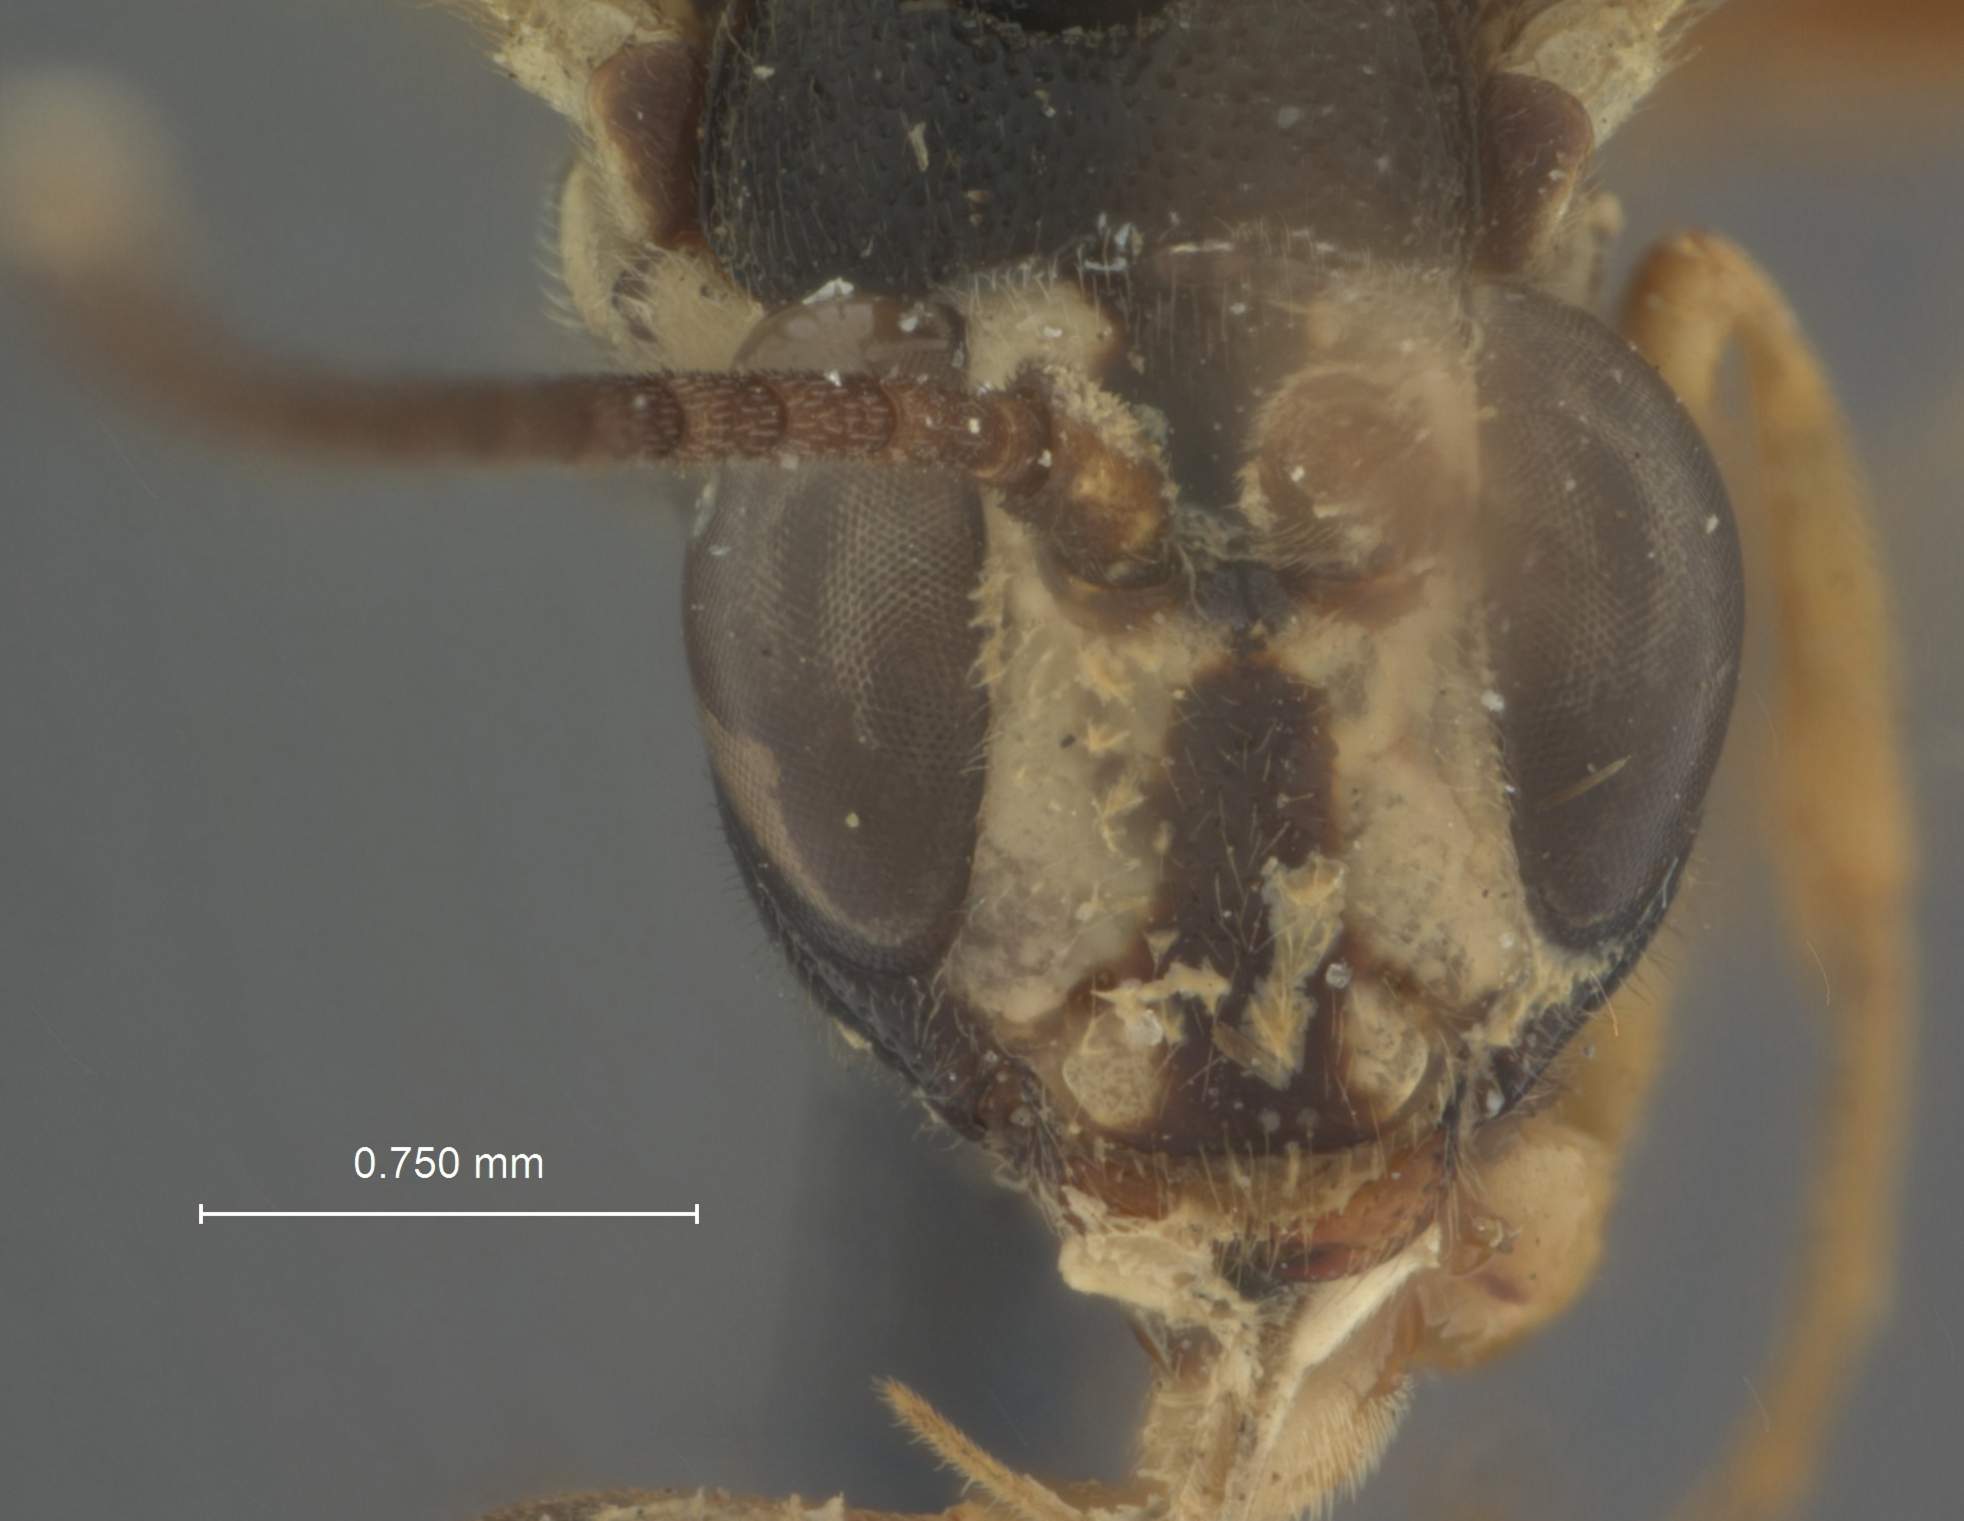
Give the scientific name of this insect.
Cratichneumon manilae
